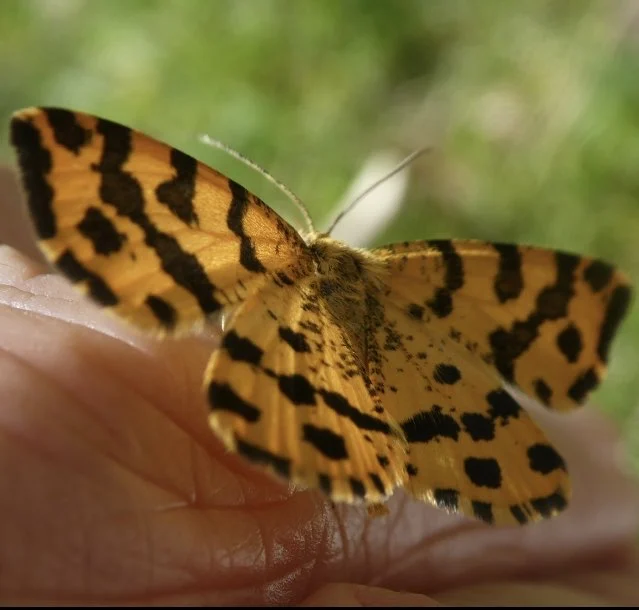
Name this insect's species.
Pseudopanthera macularia
